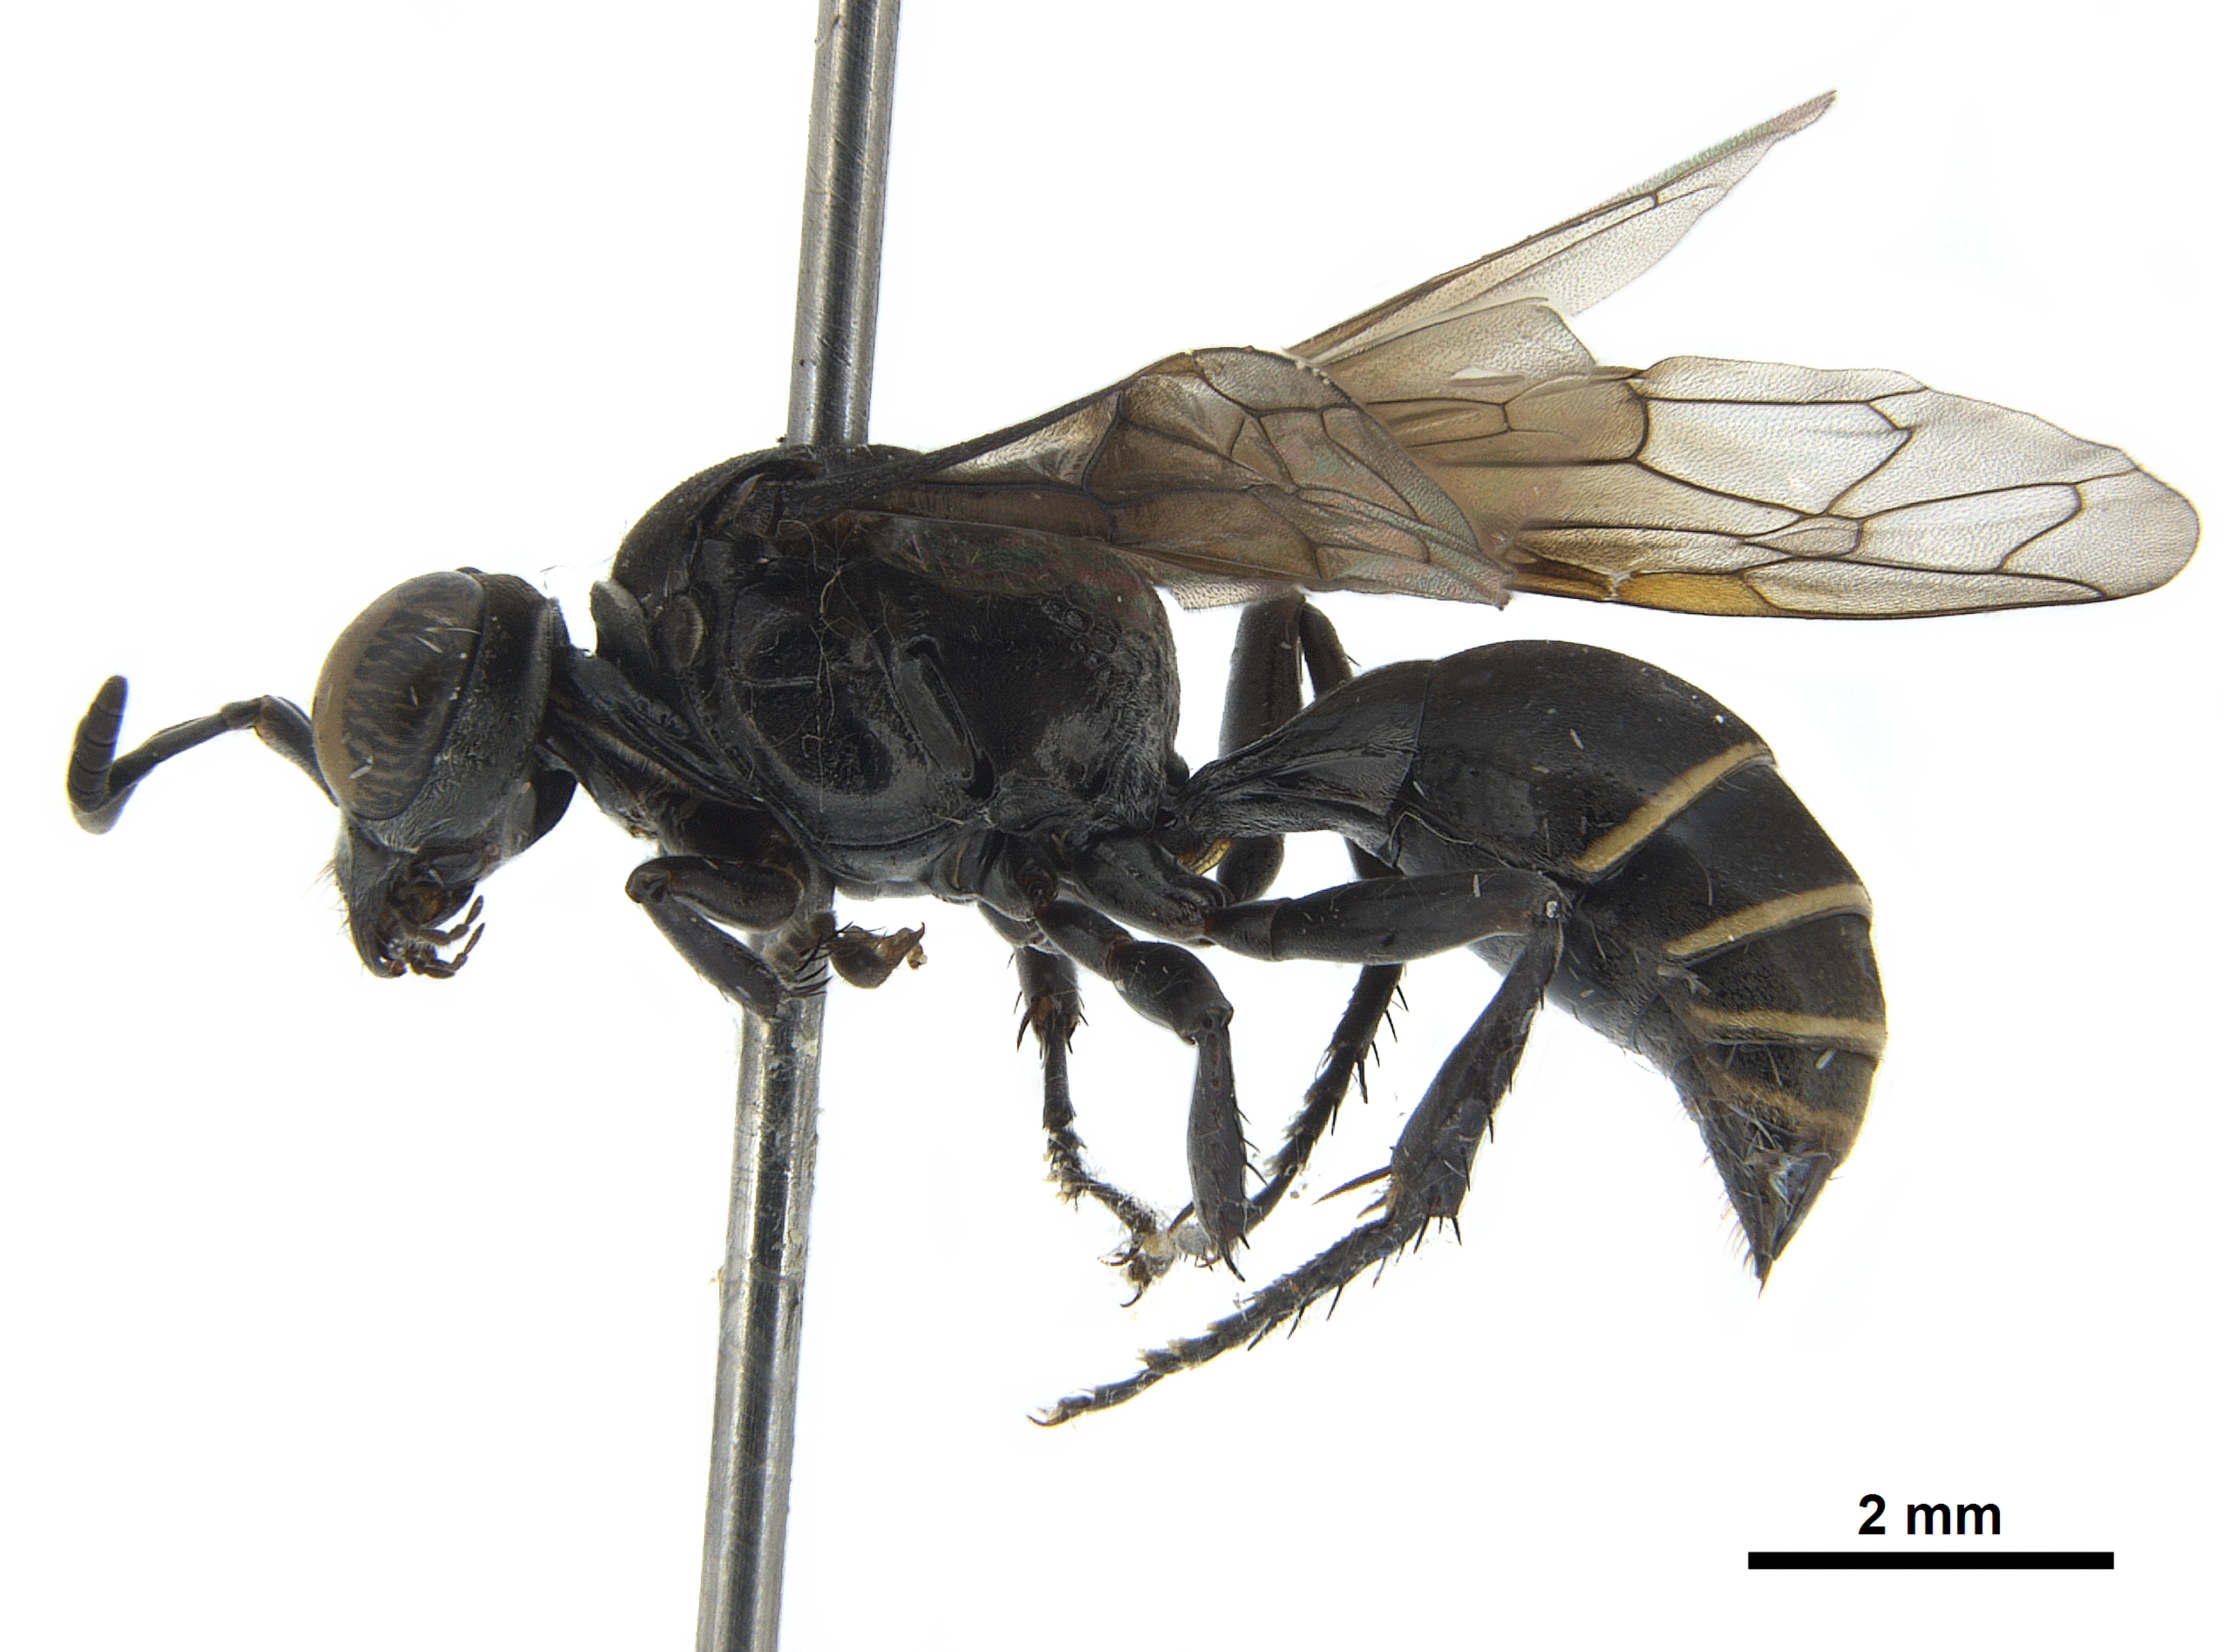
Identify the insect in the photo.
Sagenista brasiliensis
